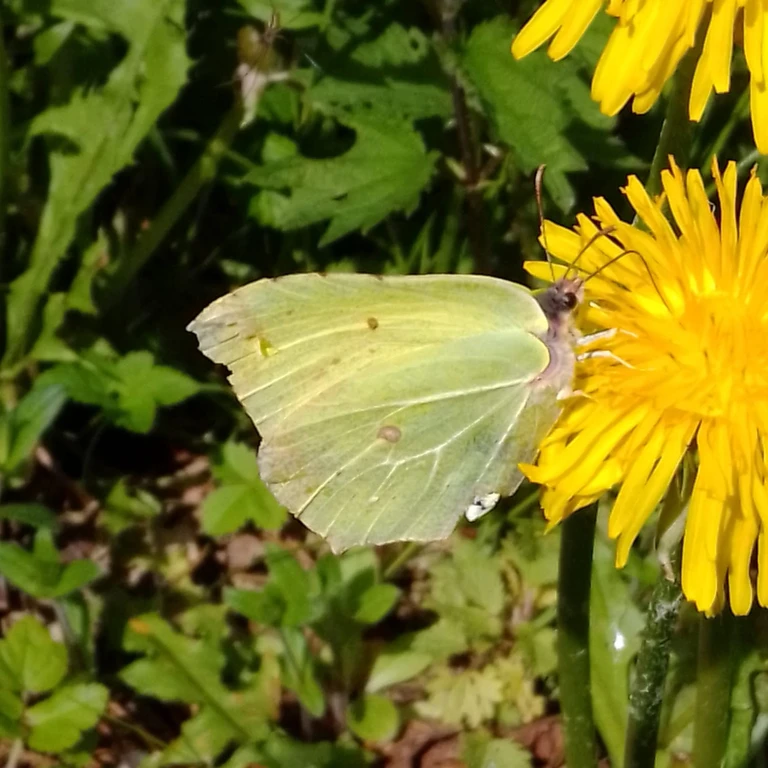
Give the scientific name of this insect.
Gonepteryx rhamni
